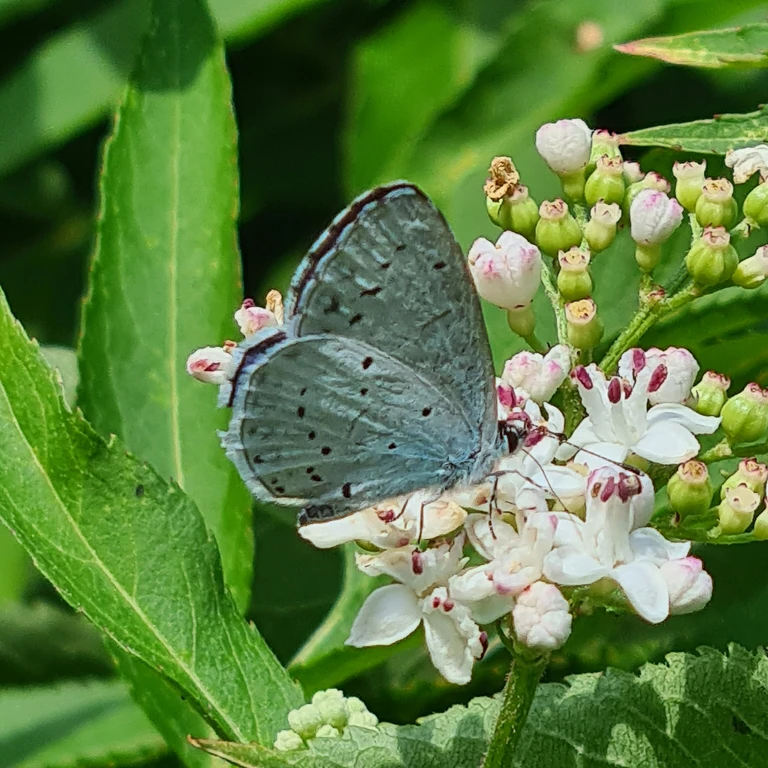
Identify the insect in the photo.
Celastrina argiolus
